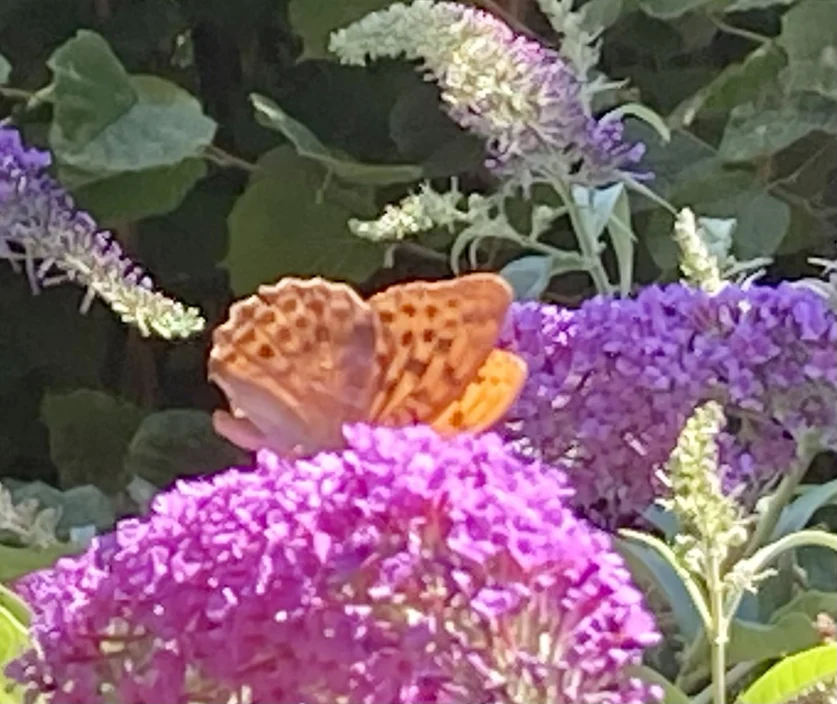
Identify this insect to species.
Argynnis paphia
